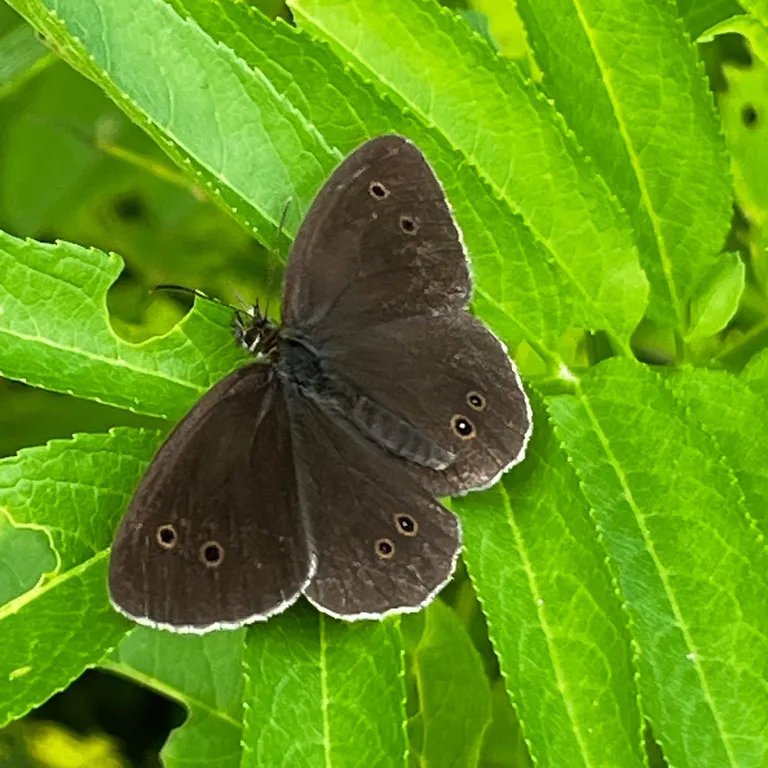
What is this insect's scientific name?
Aphantopus hyperantus
